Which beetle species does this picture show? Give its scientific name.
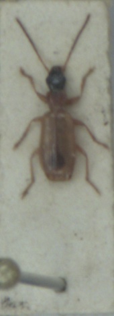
Demetrias monostigma
